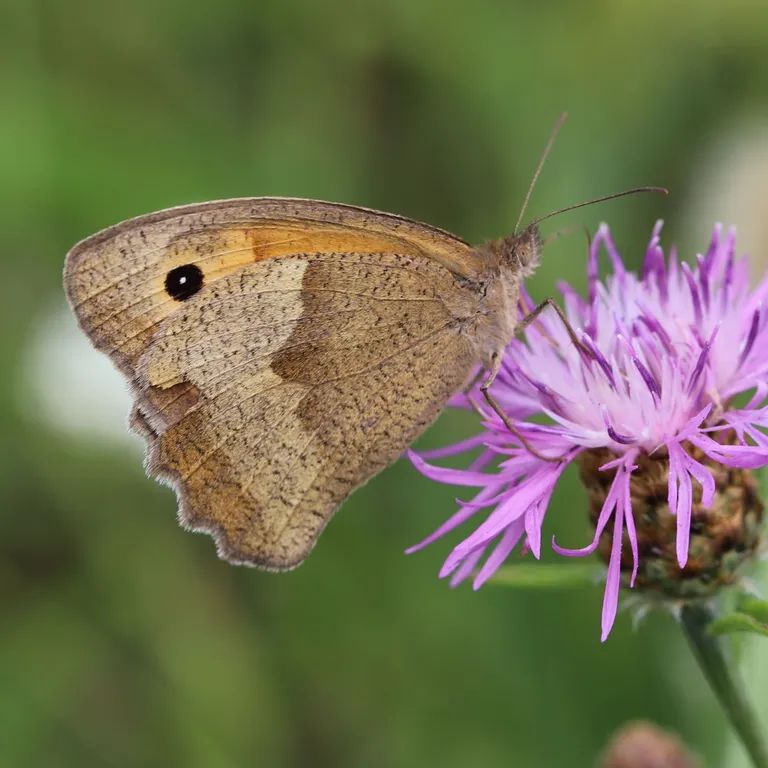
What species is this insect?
Maniola jurtina
